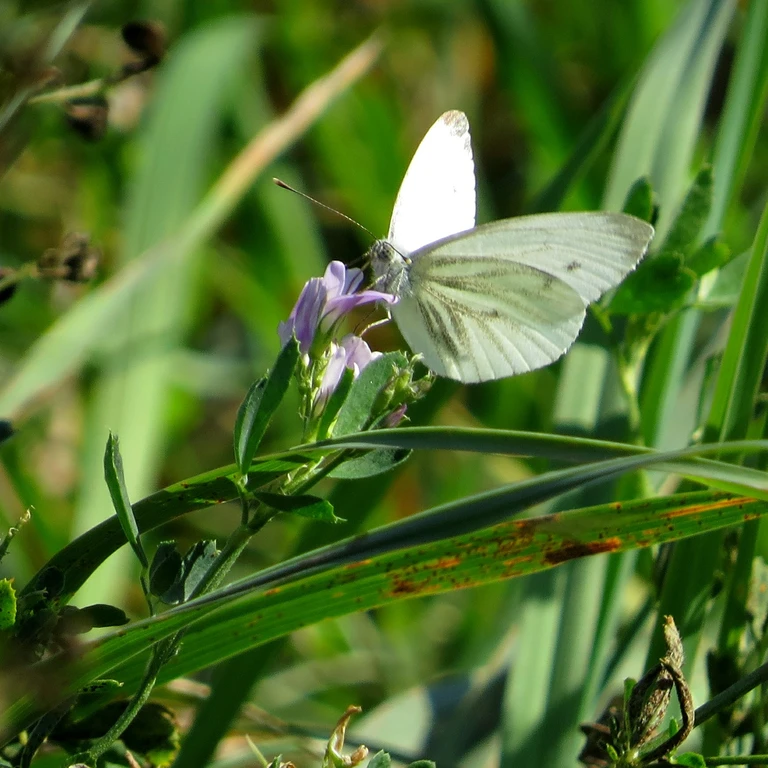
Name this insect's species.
Pieris napi
